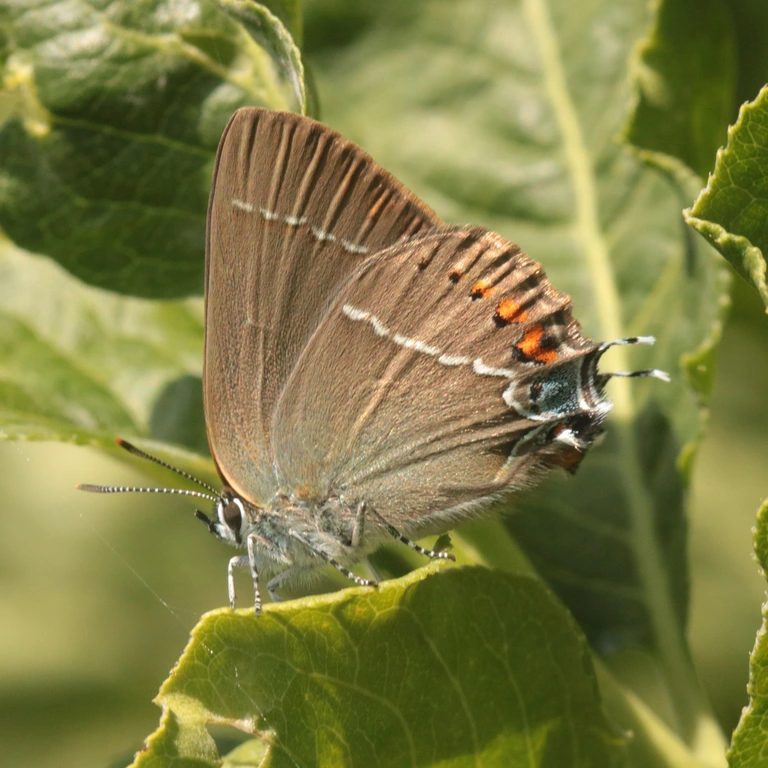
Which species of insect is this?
Satyrium spini (also Tuttiola spini)
